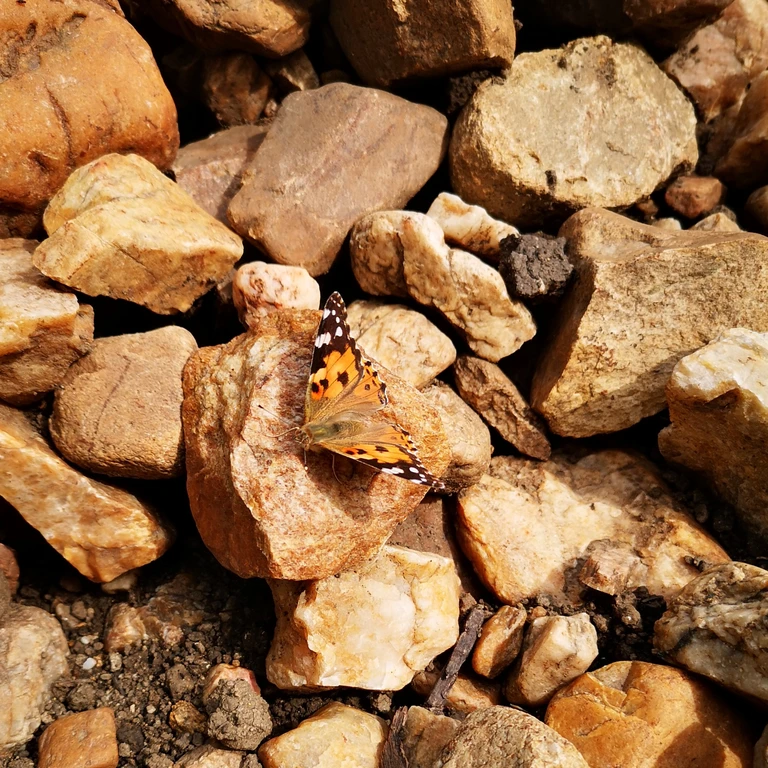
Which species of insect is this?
Vanessa cardui
